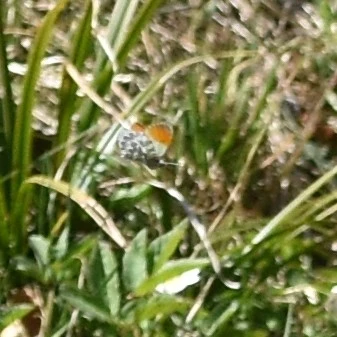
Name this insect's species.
Anthocharis cardamines
